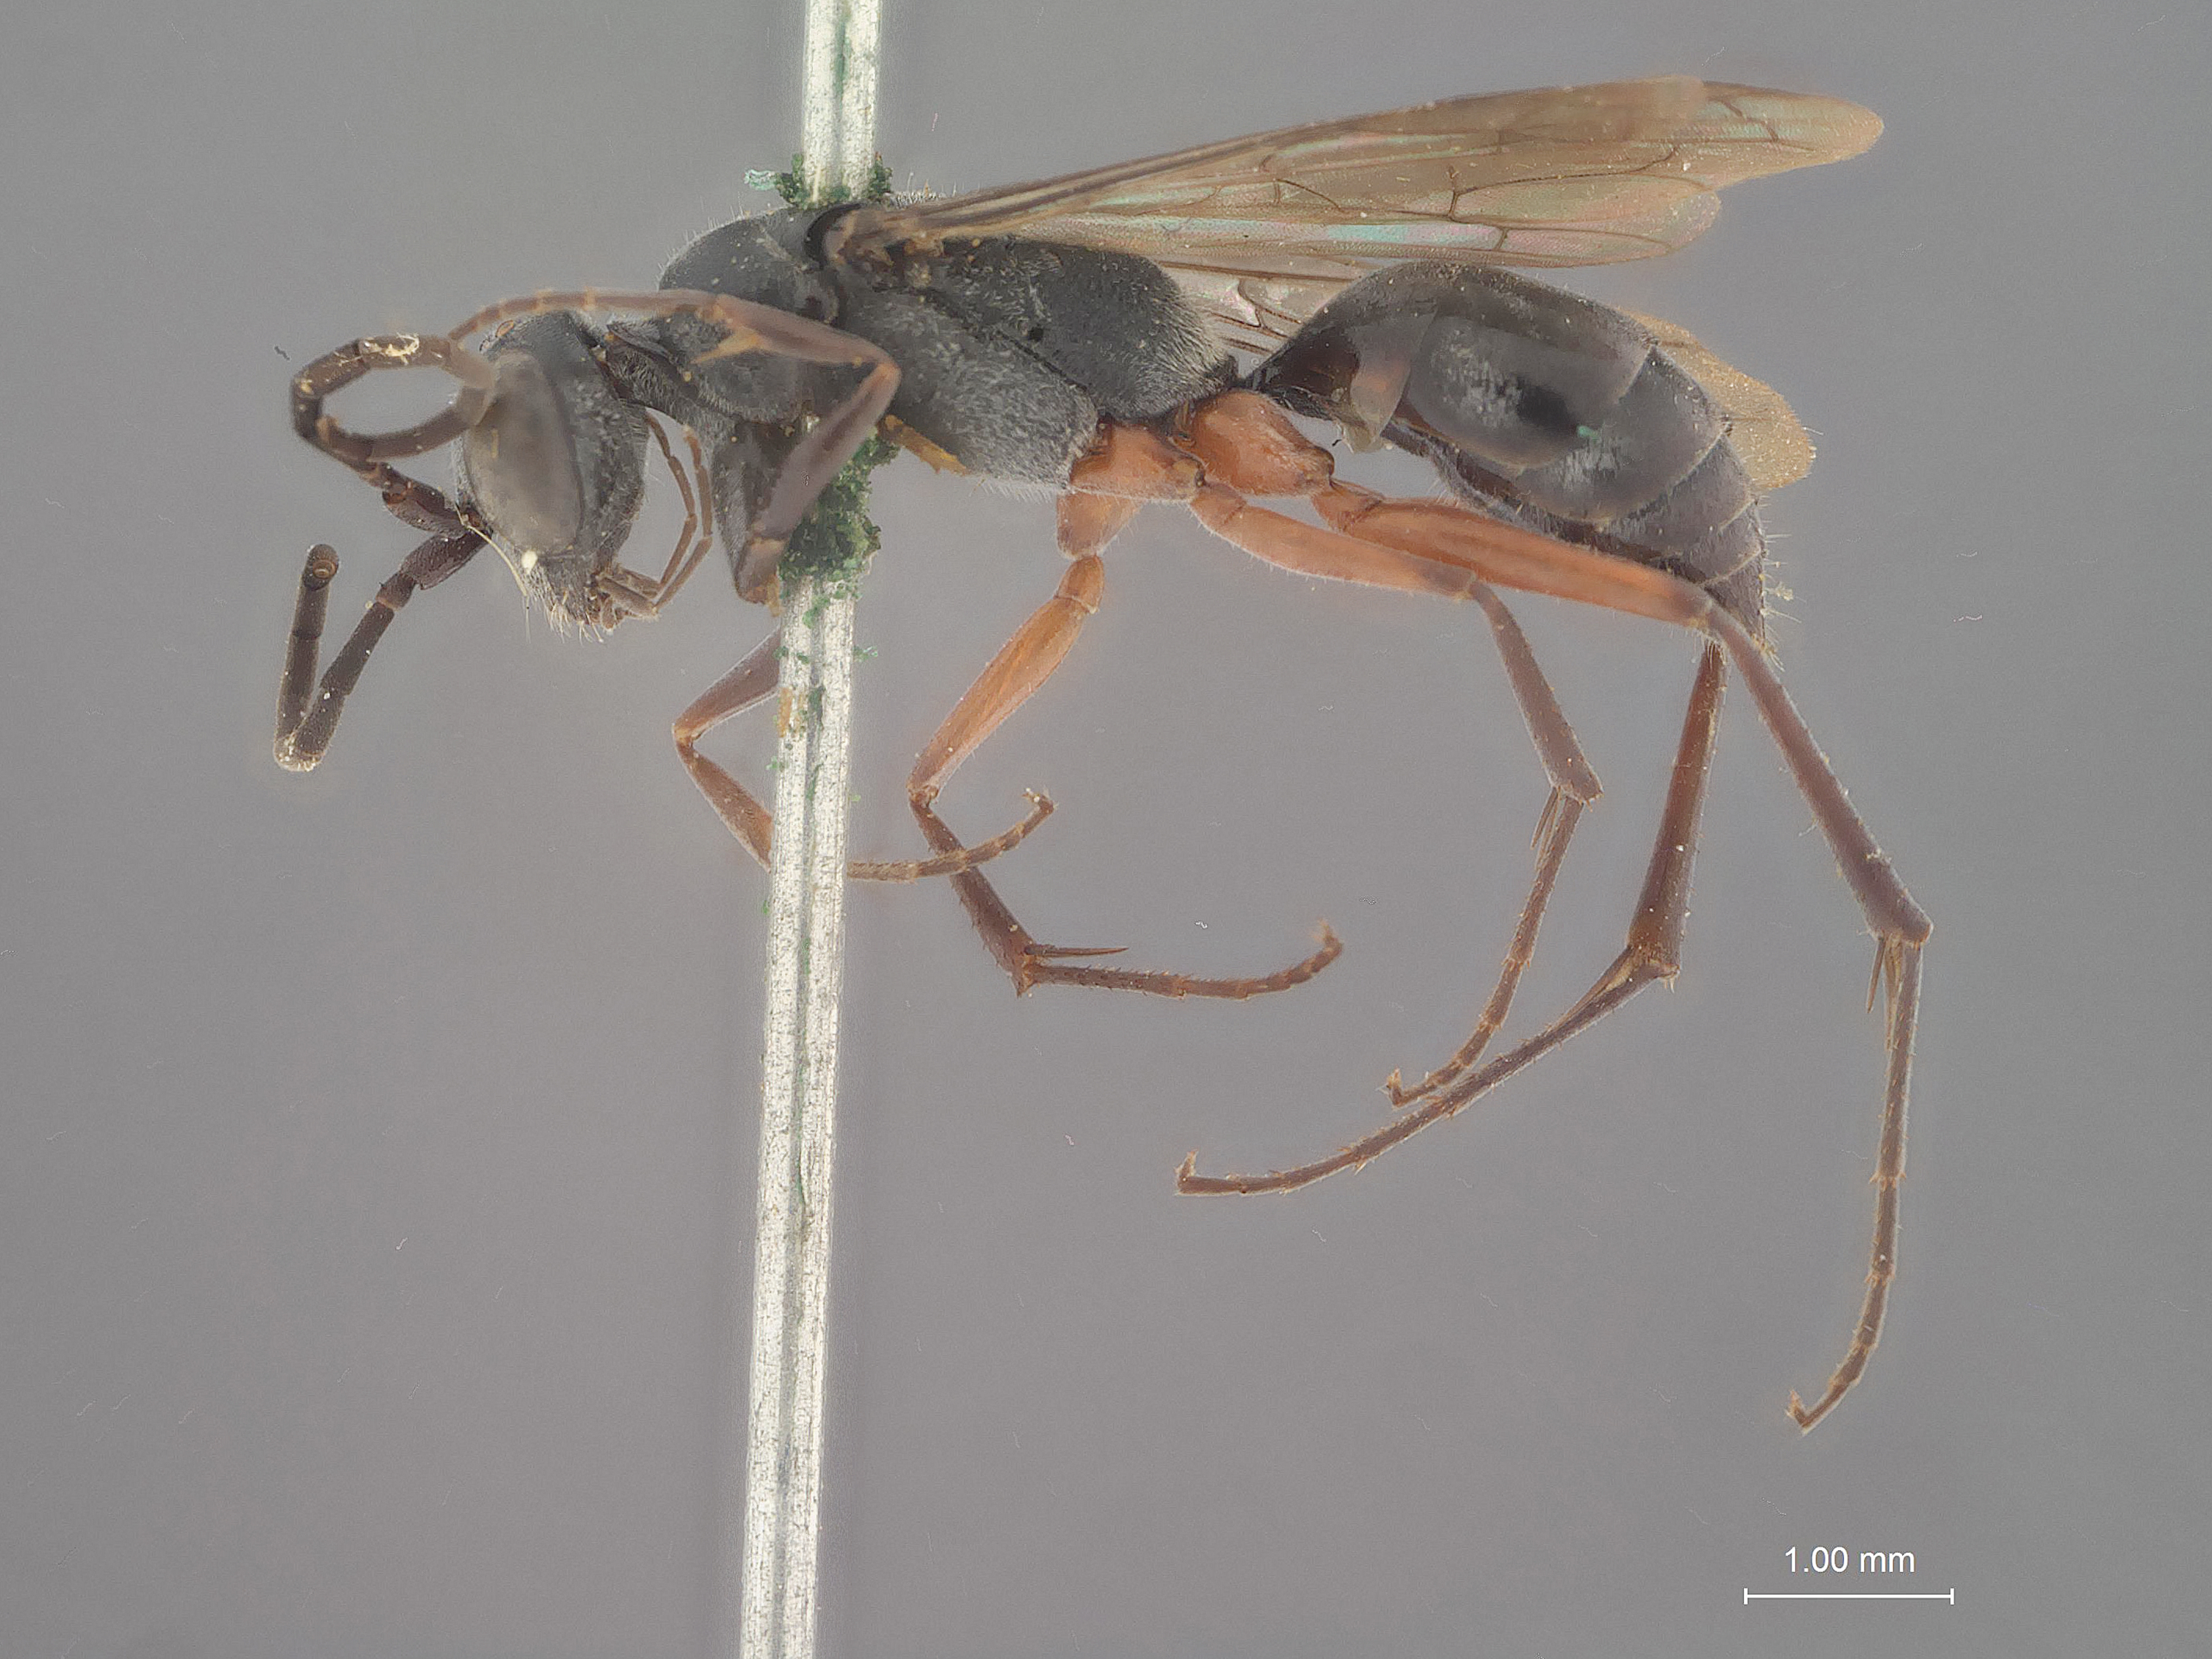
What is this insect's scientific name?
Meragenia clara
